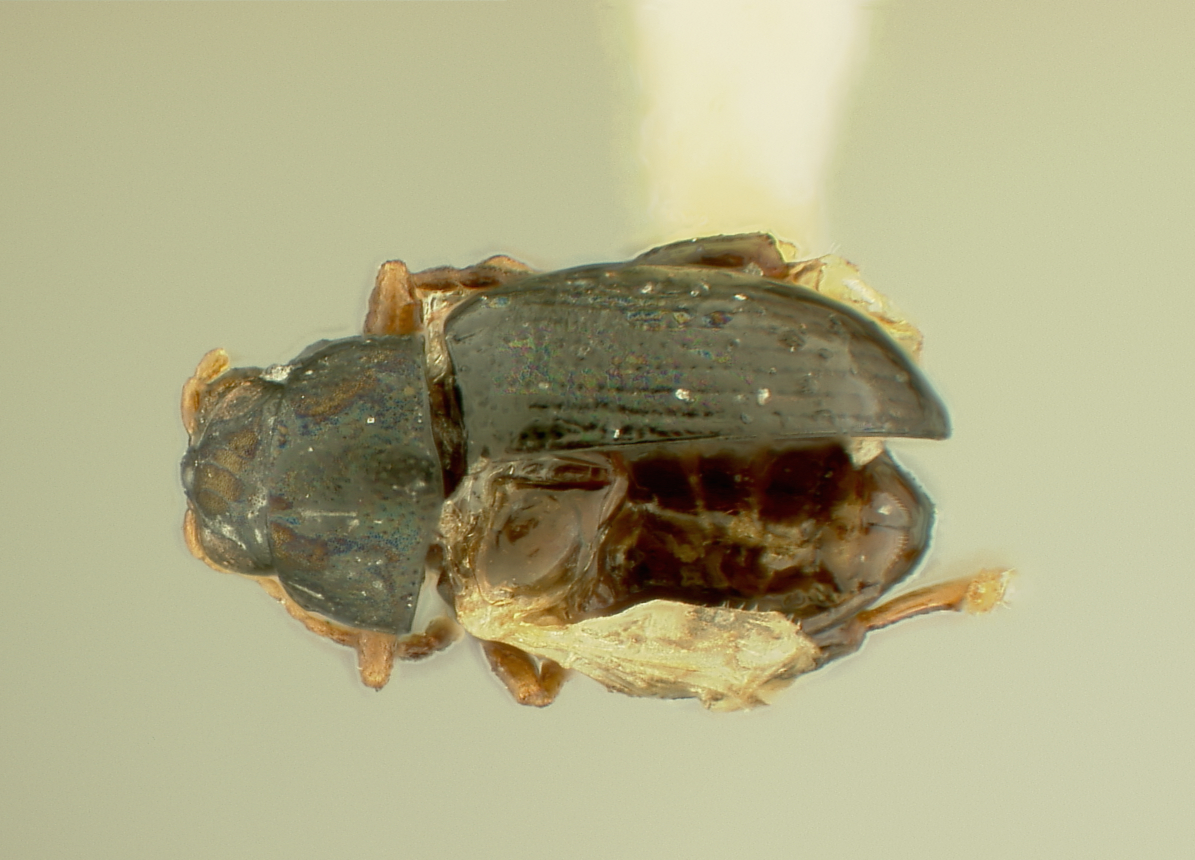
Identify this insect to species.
Chaetocnema perplexa
